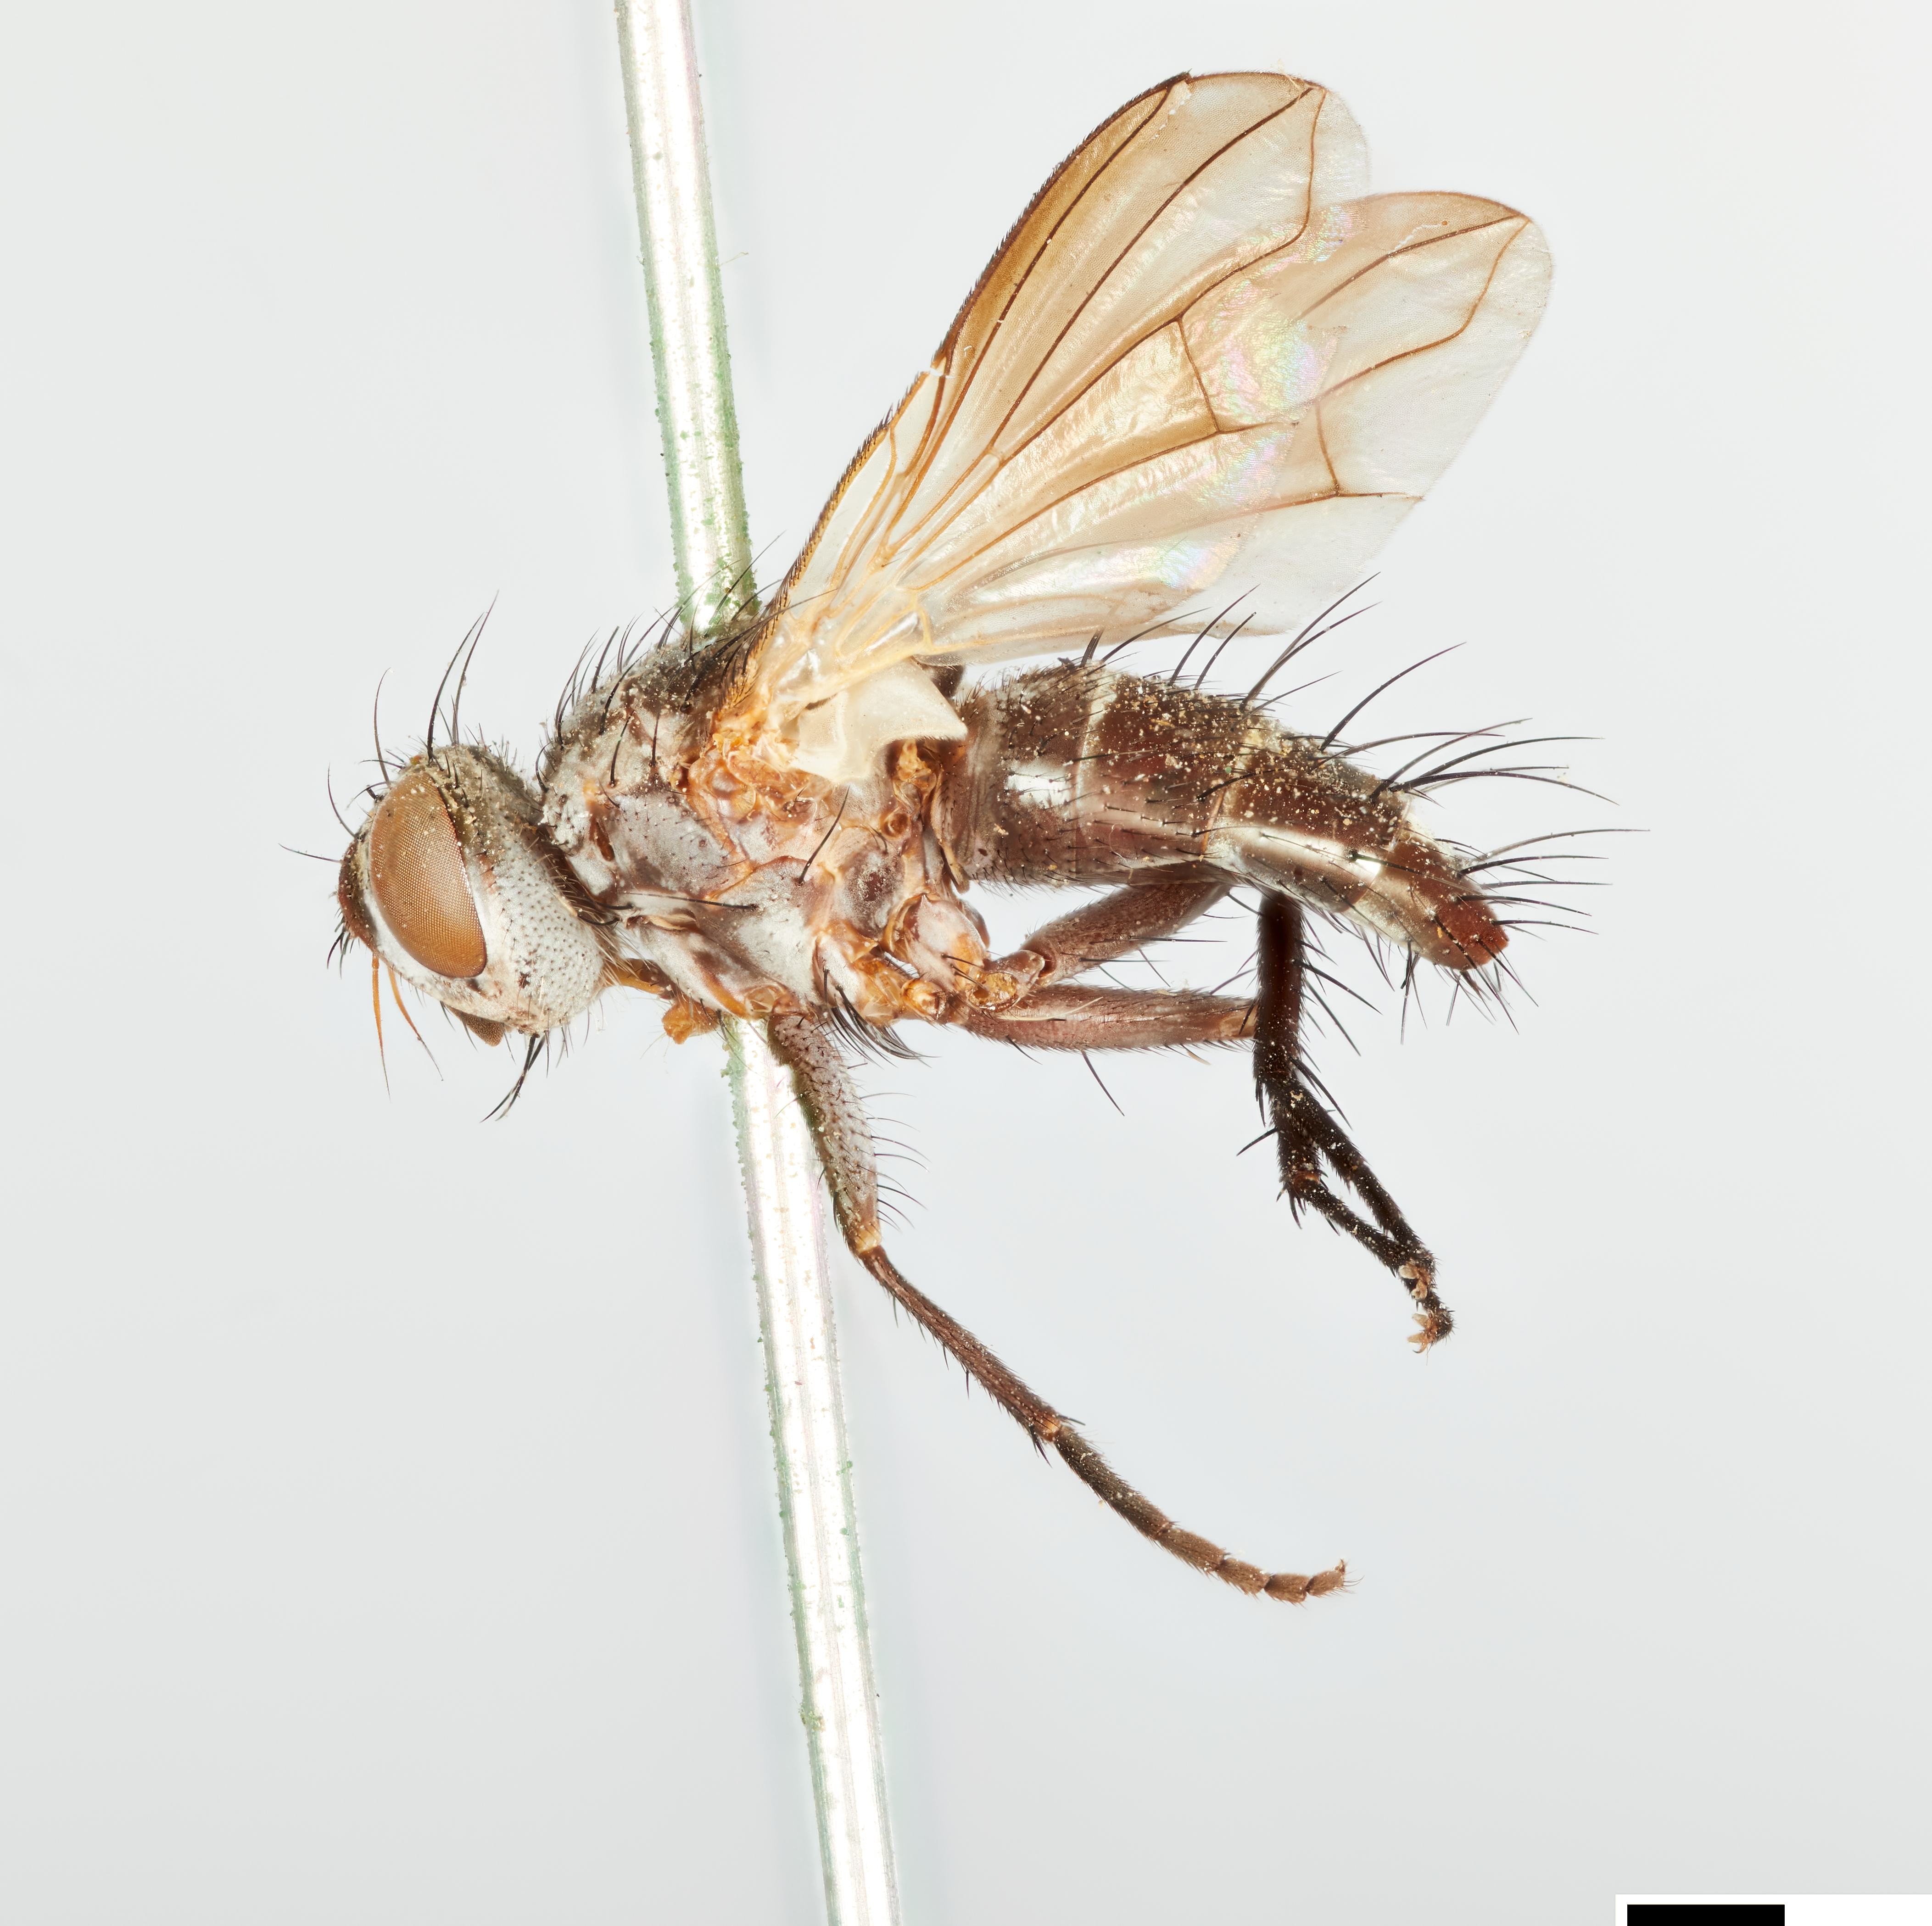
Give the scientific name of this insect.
Admontia nasoni
